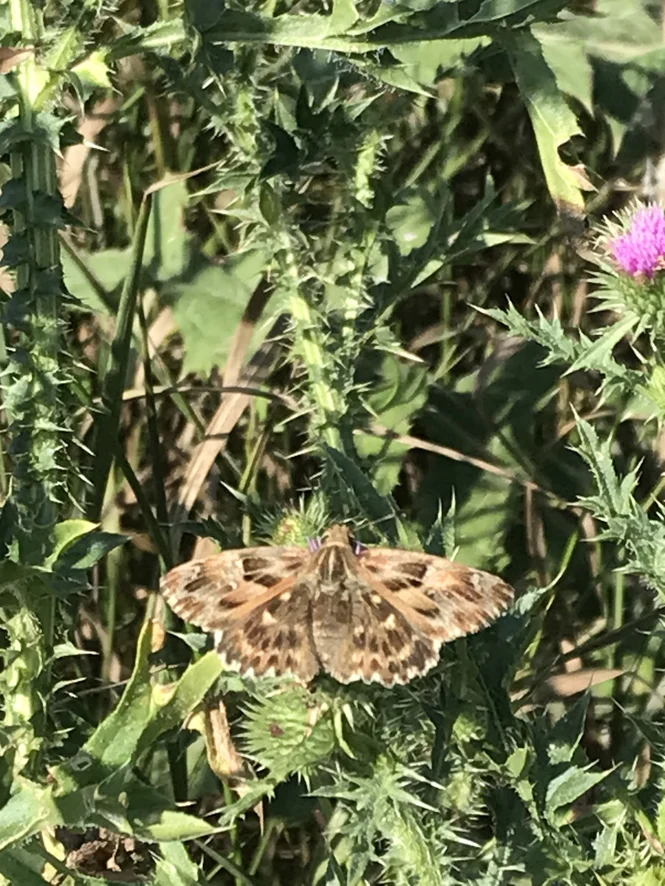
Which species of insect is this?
Carcharodus alceae
